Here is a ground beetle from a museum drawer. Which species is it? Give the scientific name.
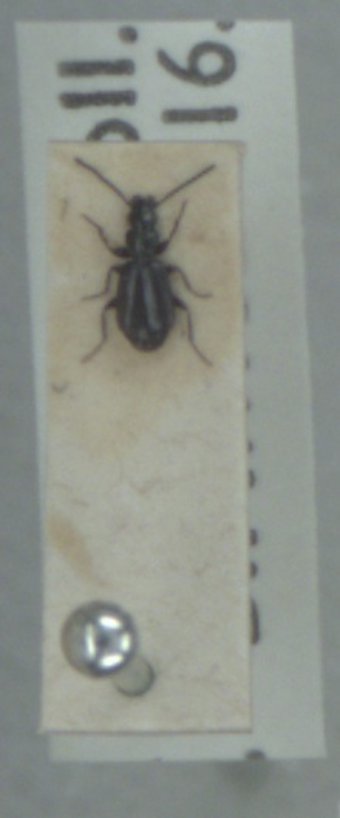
Microlestes maurus
